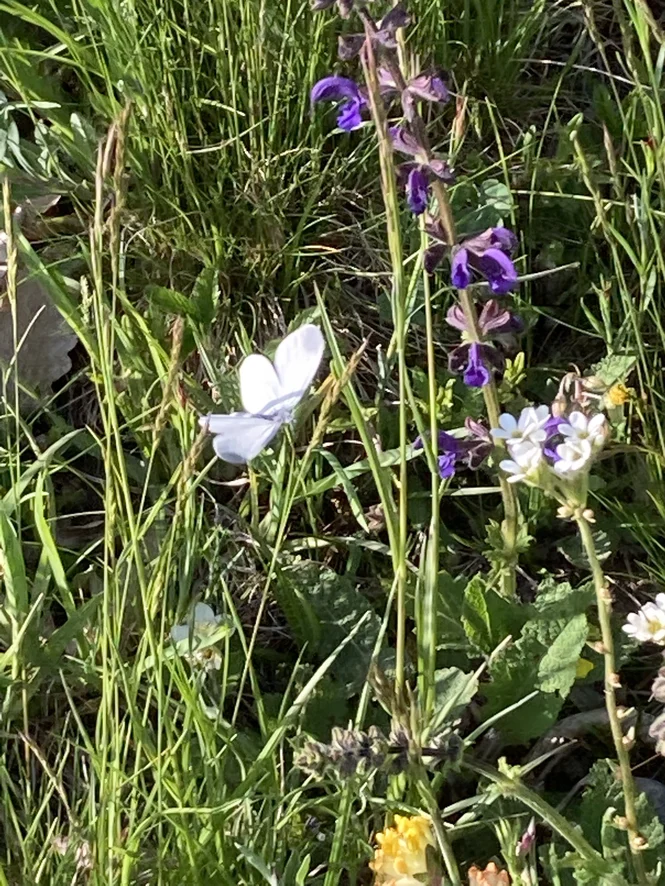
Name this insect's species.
Leptidea sinapis/juvernica
